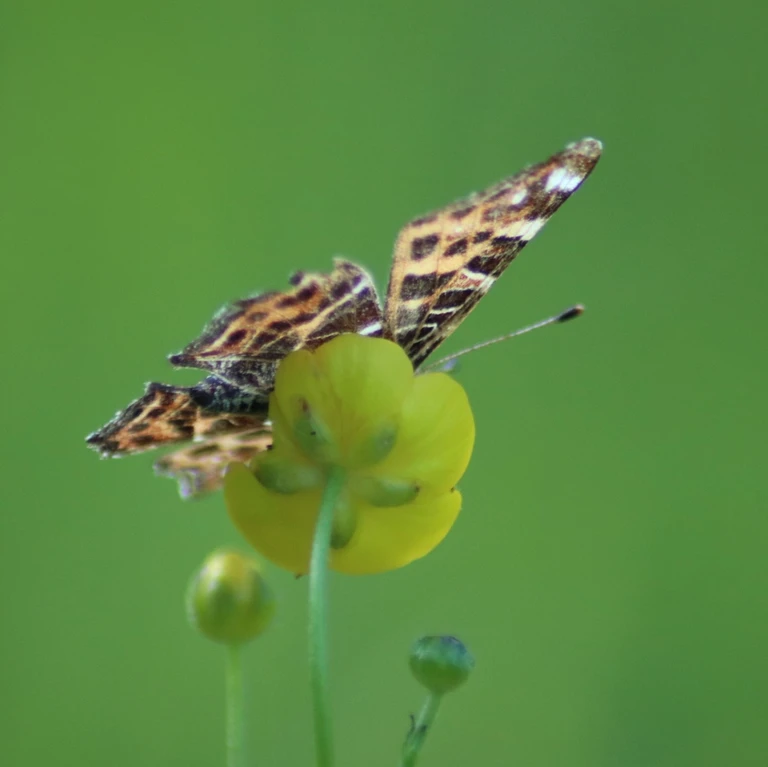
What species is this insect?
Araschnia levana
